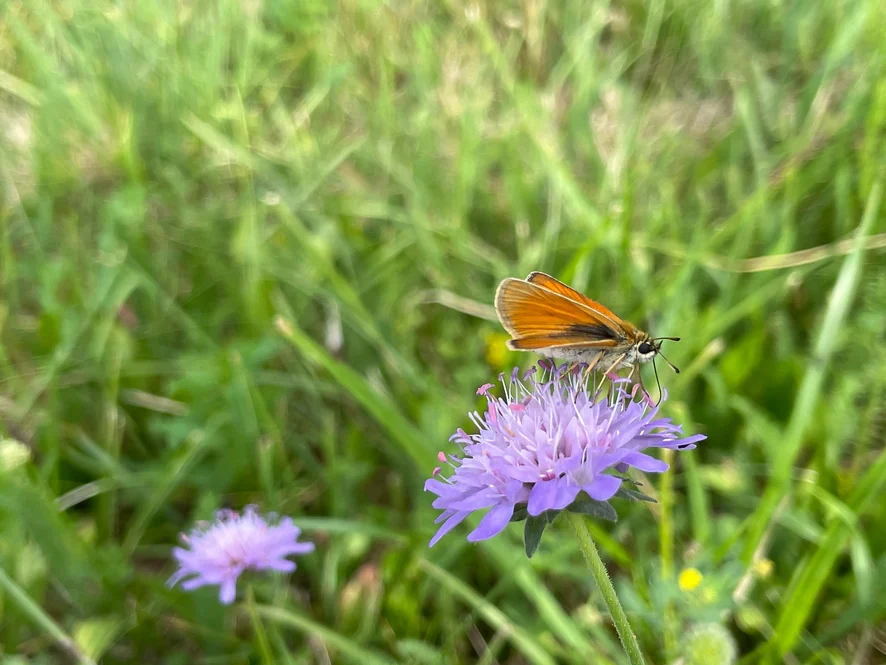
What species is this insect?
Thymelicus lineola
